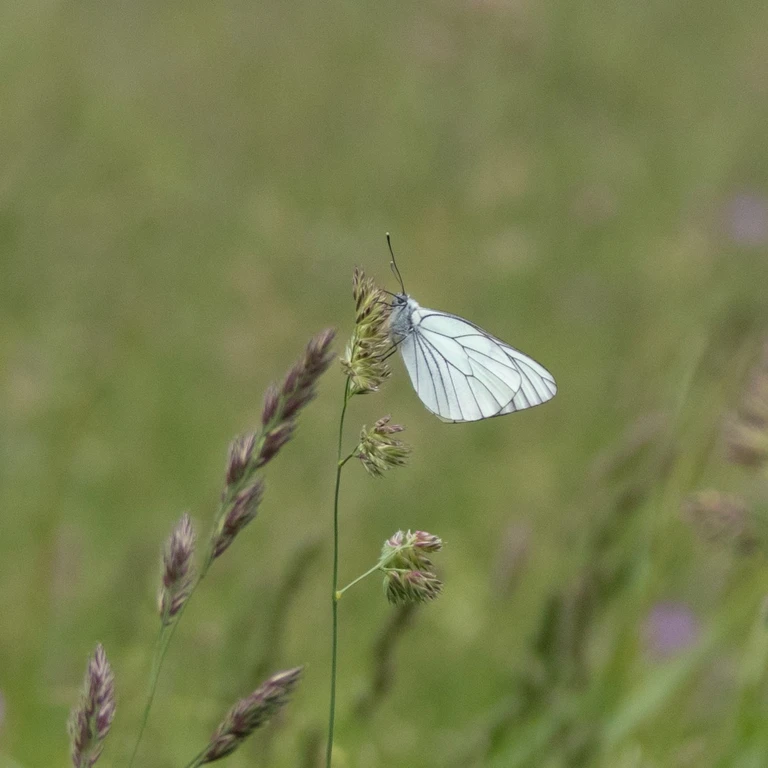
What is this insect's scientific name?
Aporia crataegi
